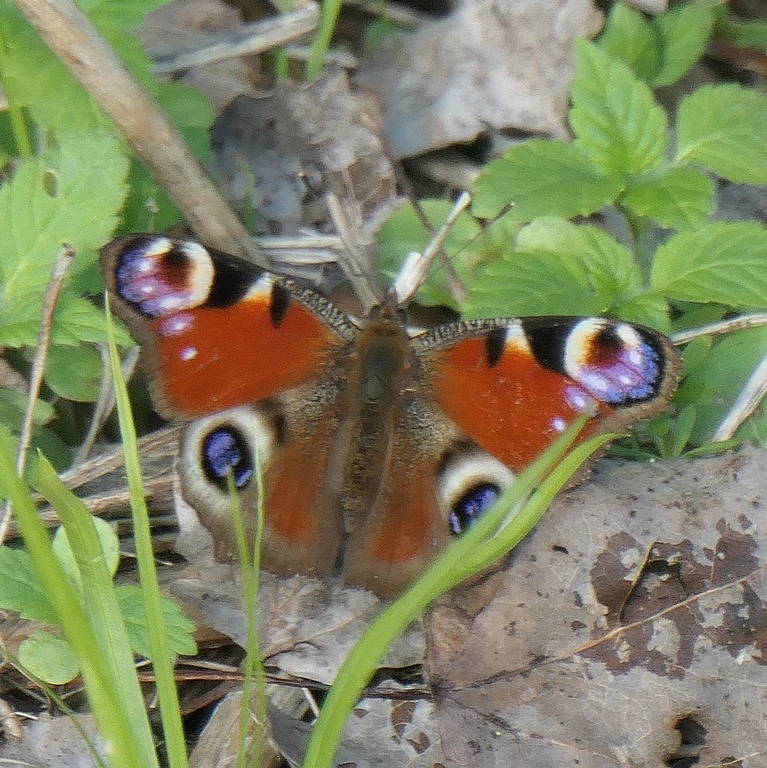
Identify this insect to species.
Aglais io
